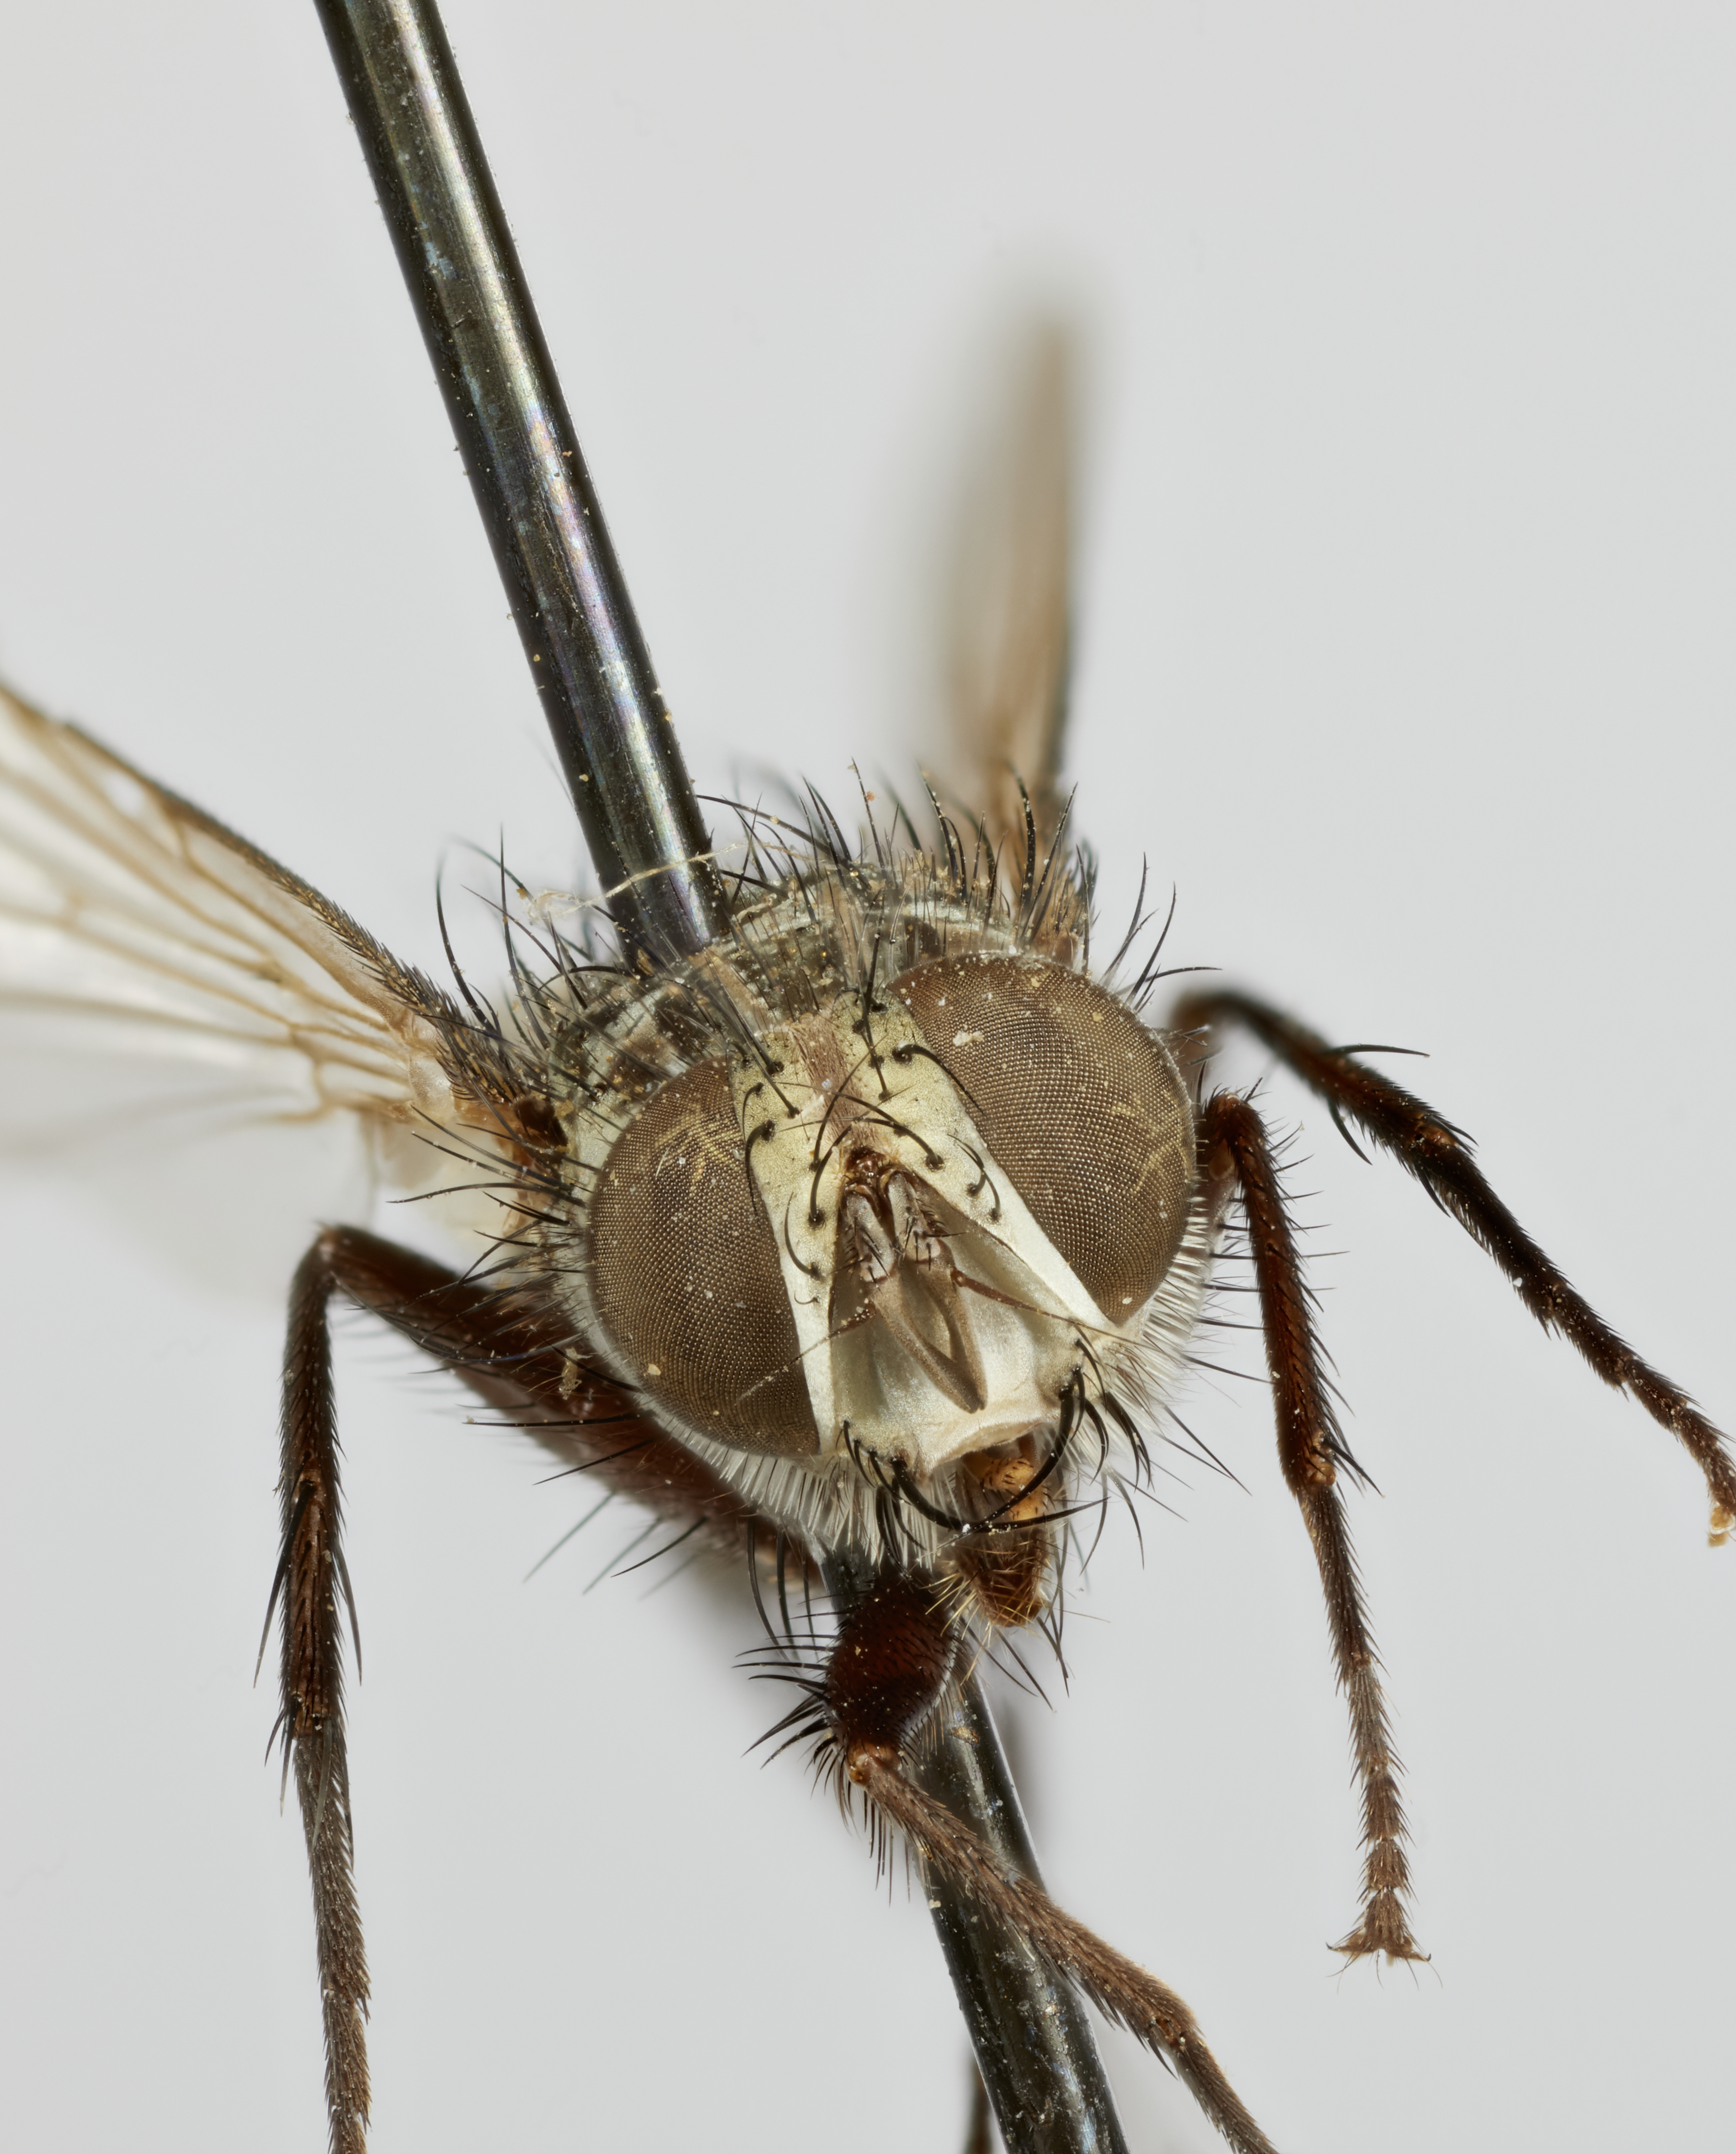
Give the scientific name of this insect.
Dexodes meridionalis
